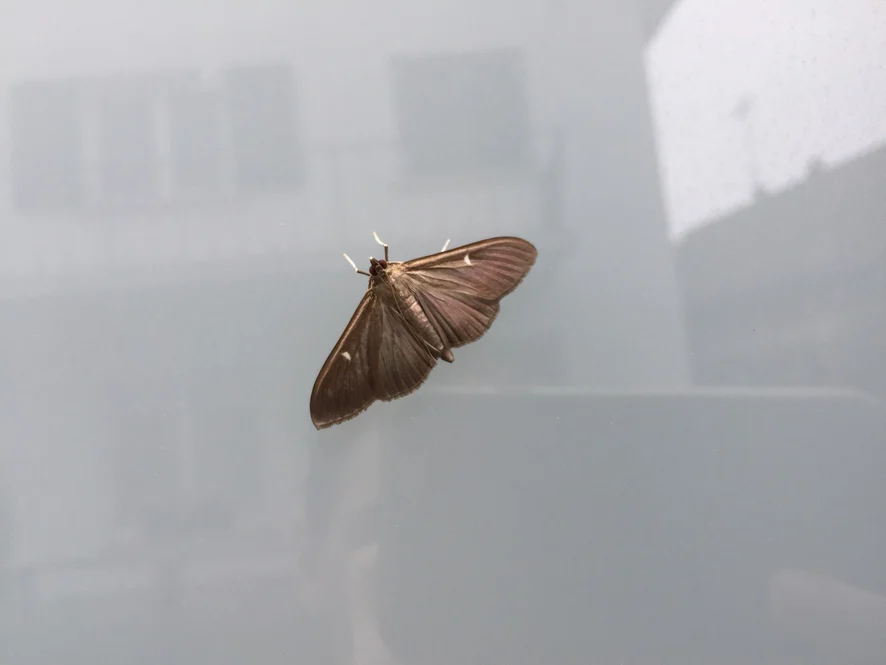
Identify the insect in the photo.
Cydalima perspectalis
